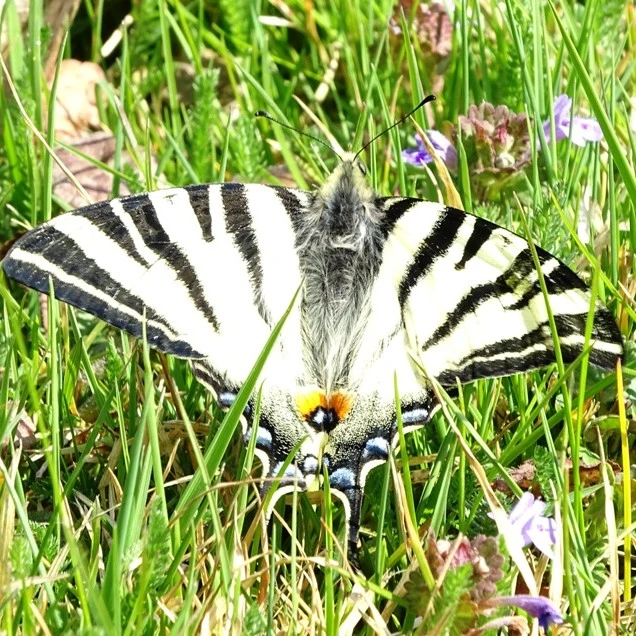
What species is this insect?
Iphiclides podalirius
